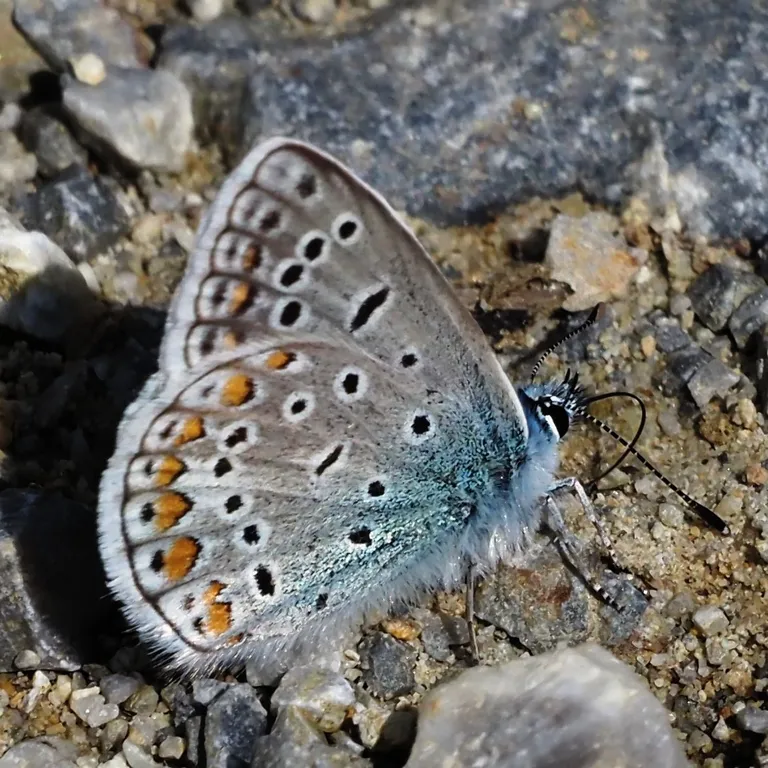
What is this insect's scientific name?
Polyommatus icarus
